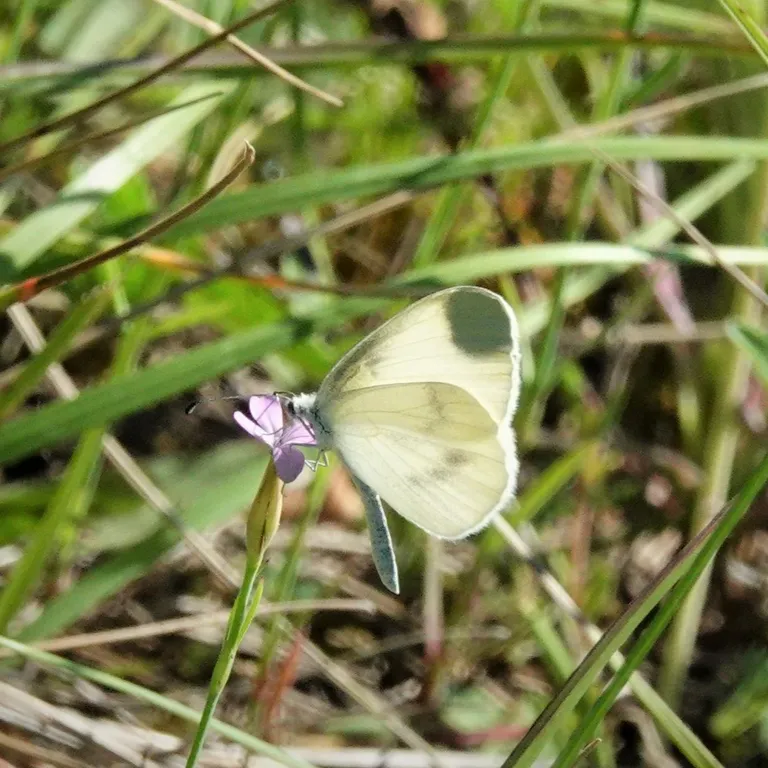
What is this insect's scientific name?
Leptidea sinapis/juvernica
